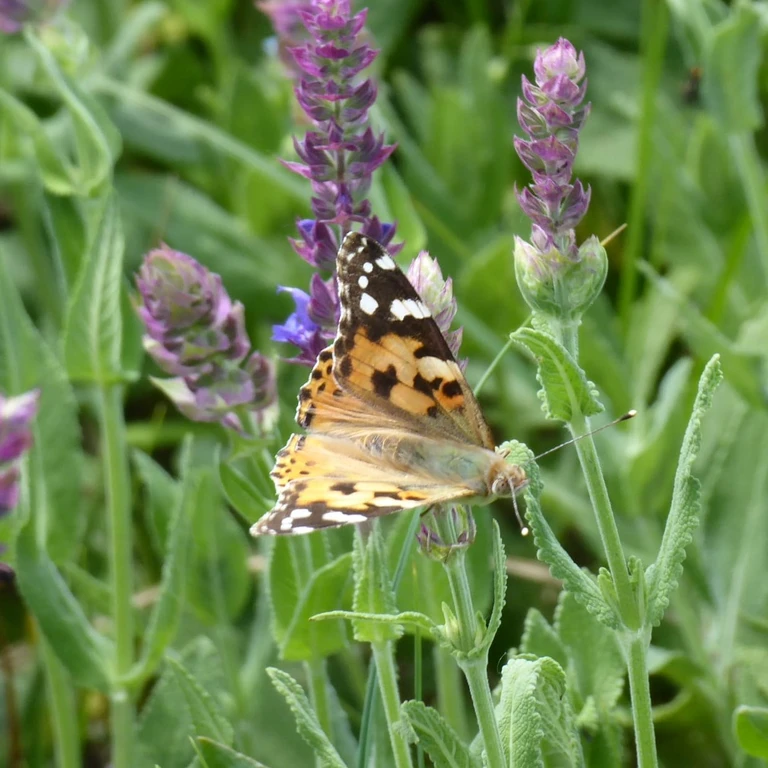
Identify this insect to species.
Vanessa cardui
